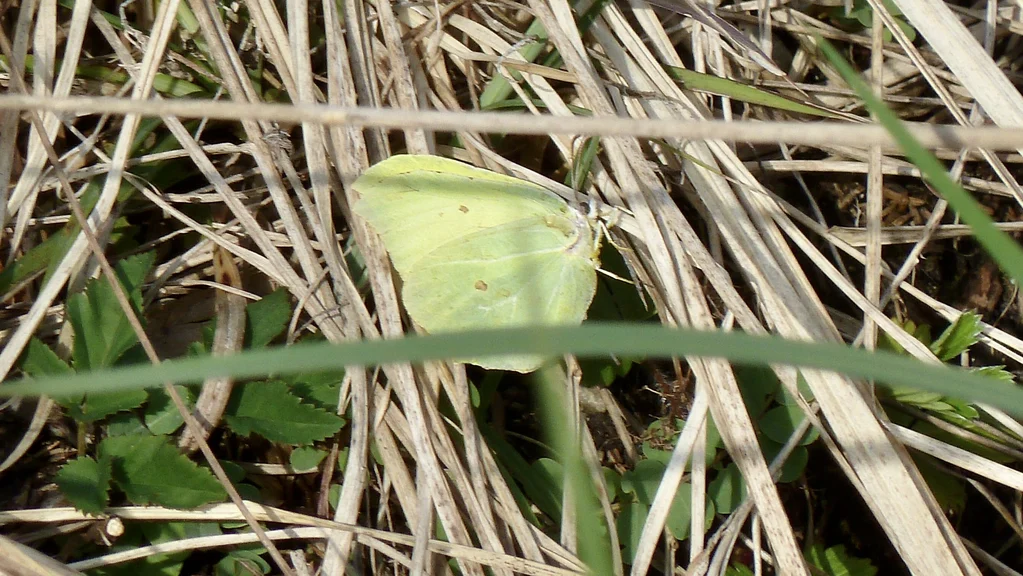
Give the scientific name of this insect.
Gonepteryx rhamni
